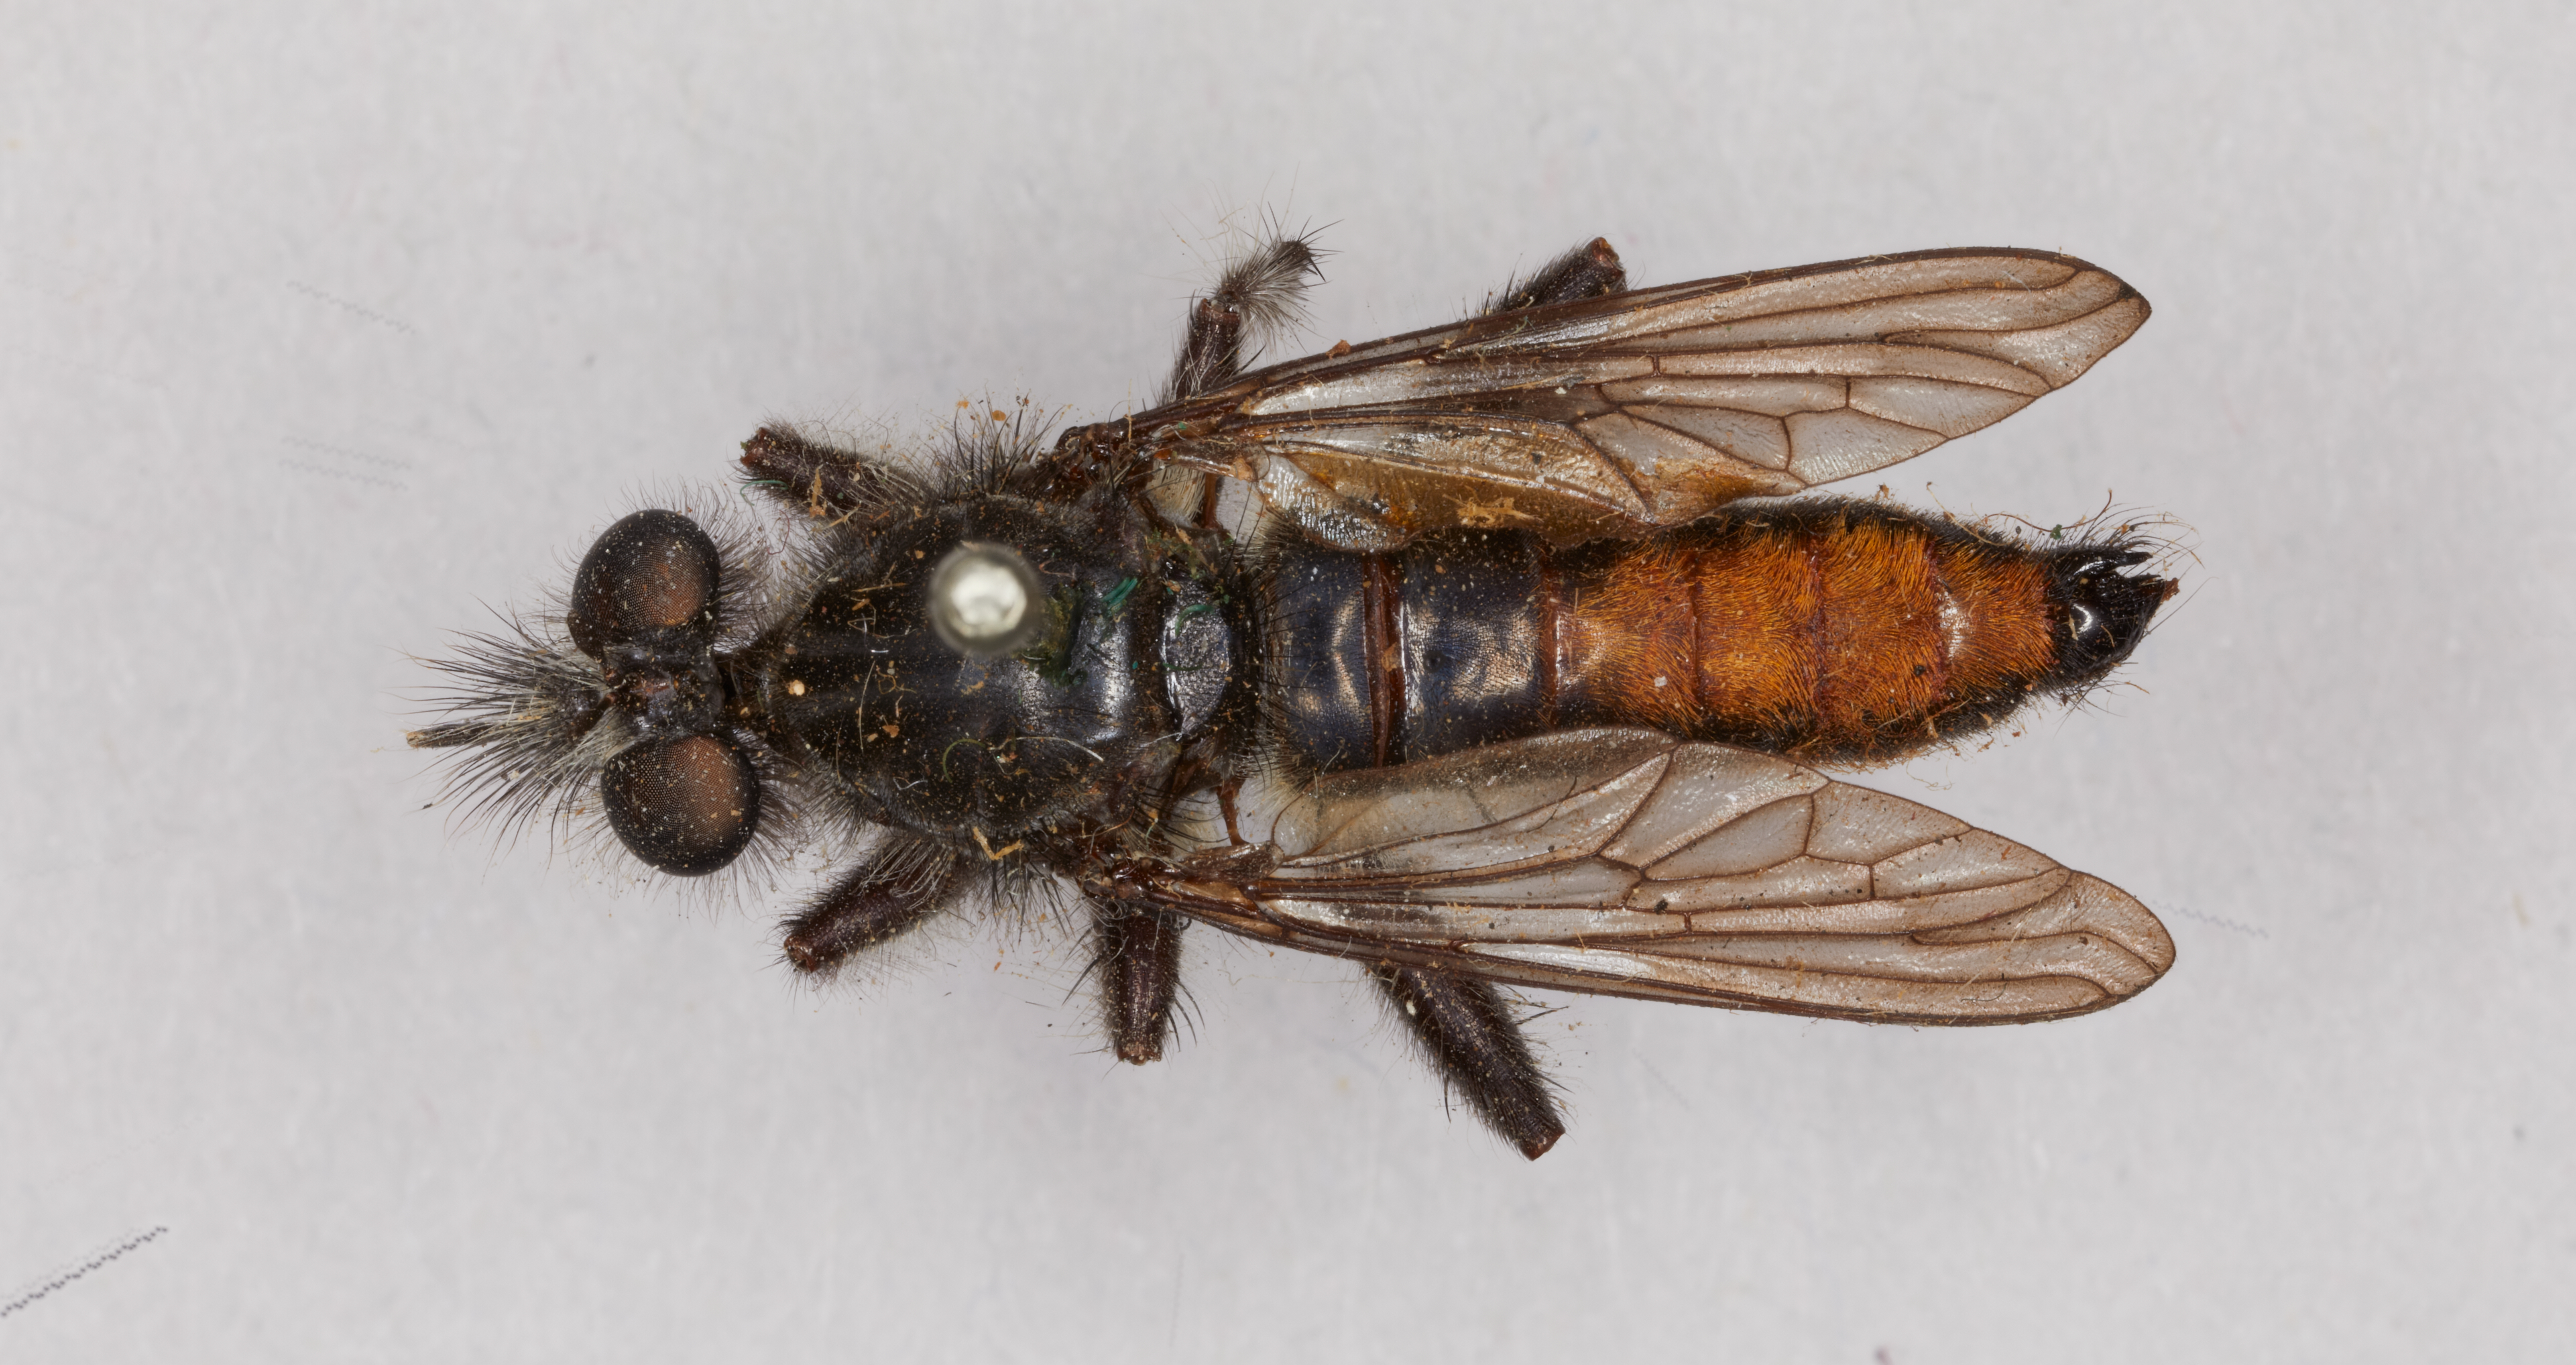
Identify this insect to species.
Laphria aimatis
